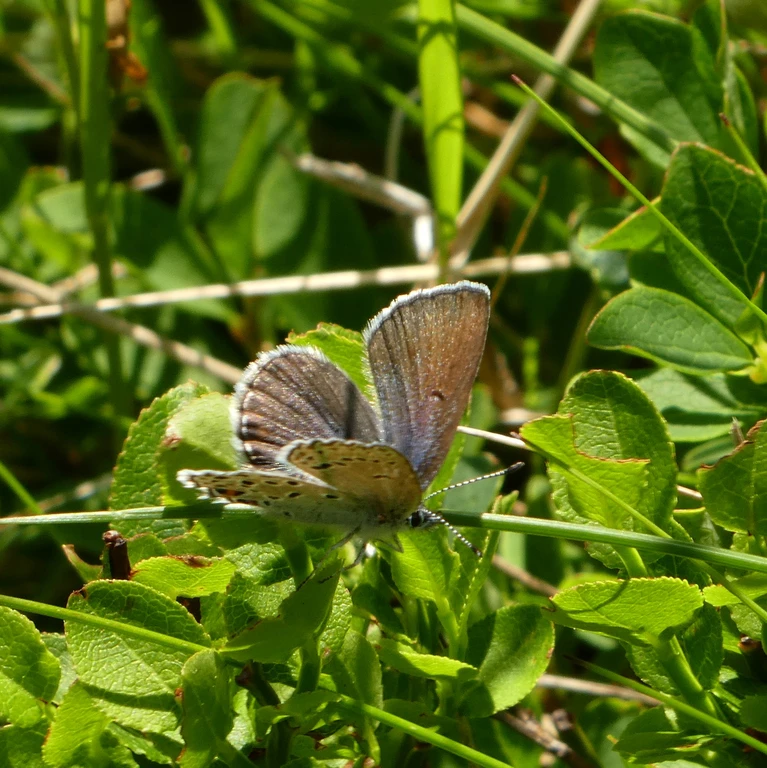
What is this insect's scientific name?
Agriades optilete (also Vacciniina optilete)
